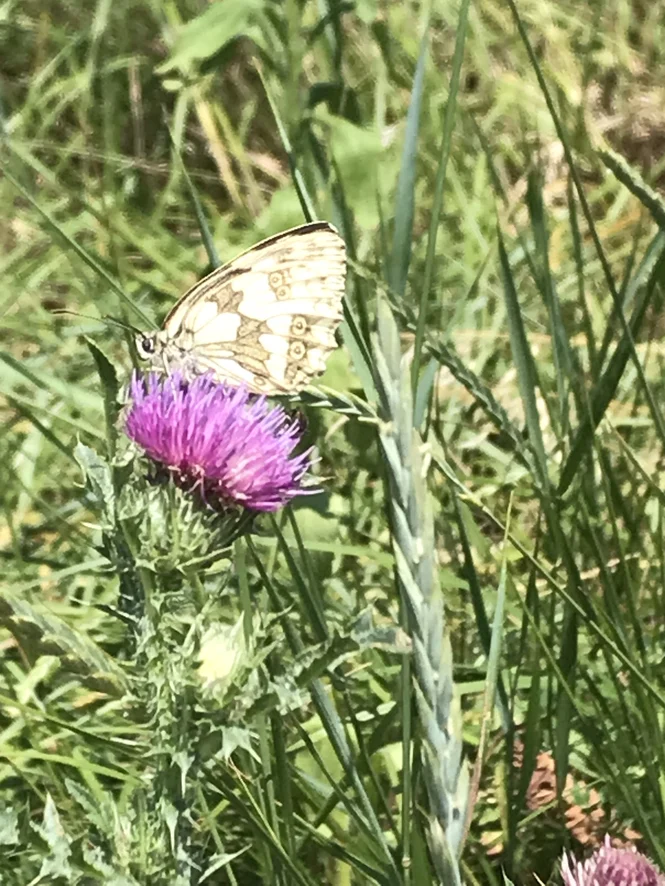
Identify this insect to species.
Melanargia galathea
